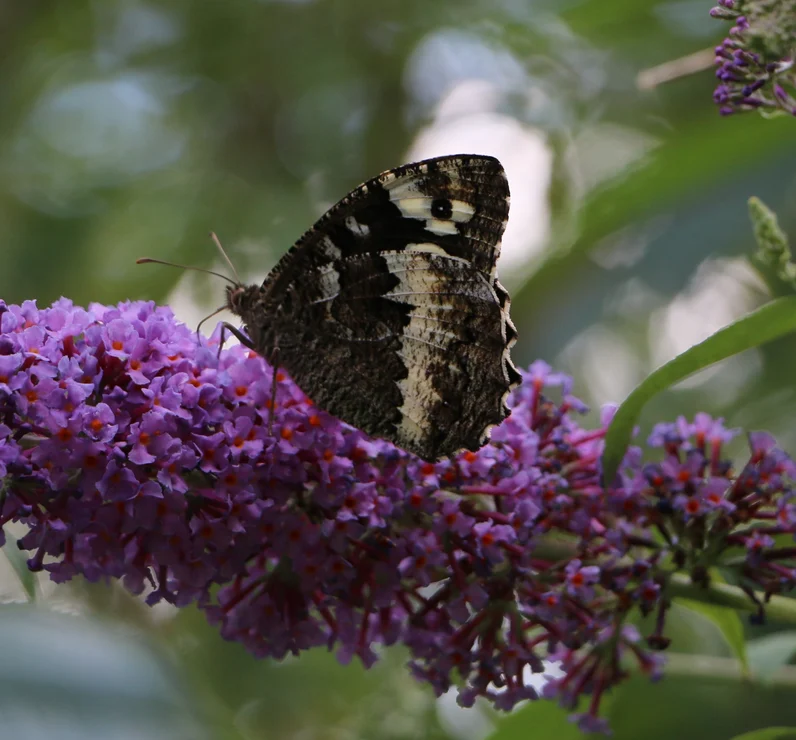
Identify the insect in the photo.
Brintesia circe
